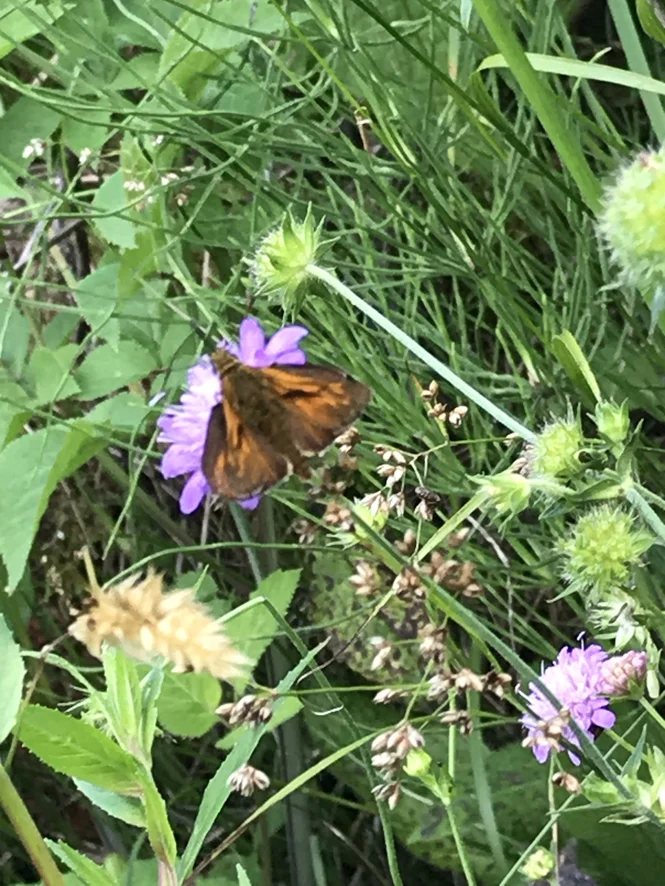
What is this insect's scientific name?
Ochlodes sylvanus (also Ochlodes venata)
